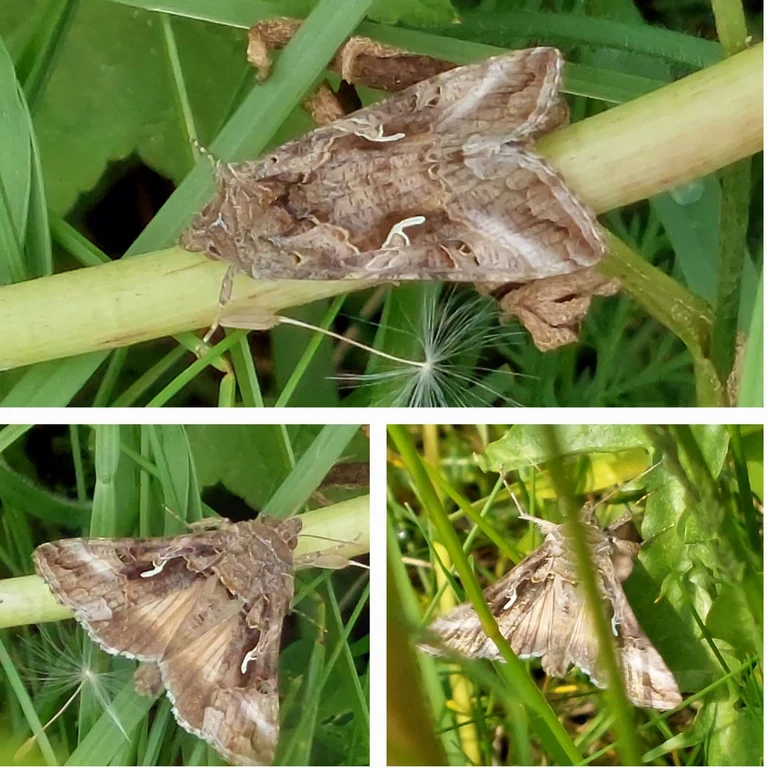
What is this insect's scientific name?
Autographa gamma
